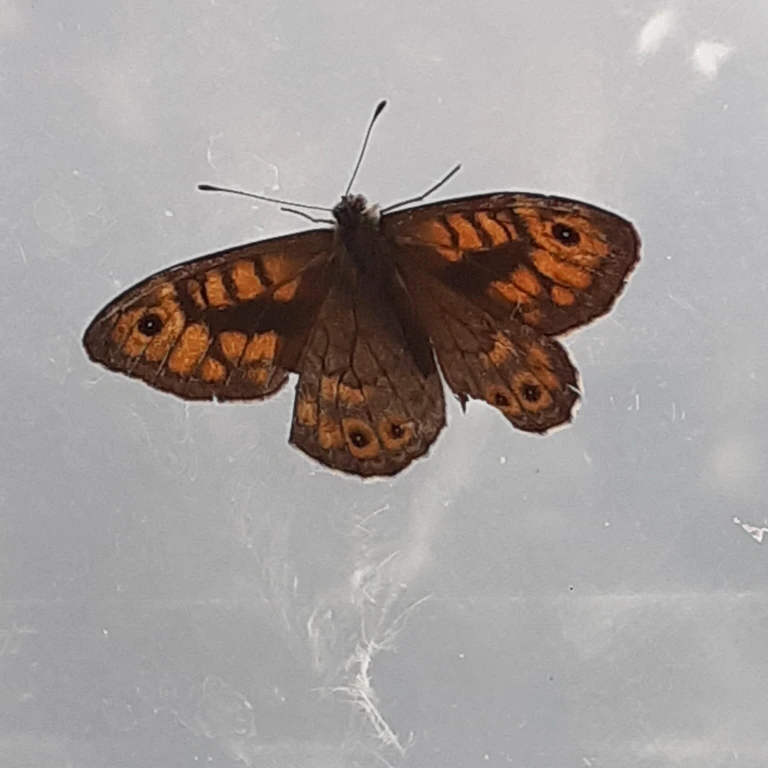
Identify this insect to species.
Lasiommata megera (also Pararge megera)
